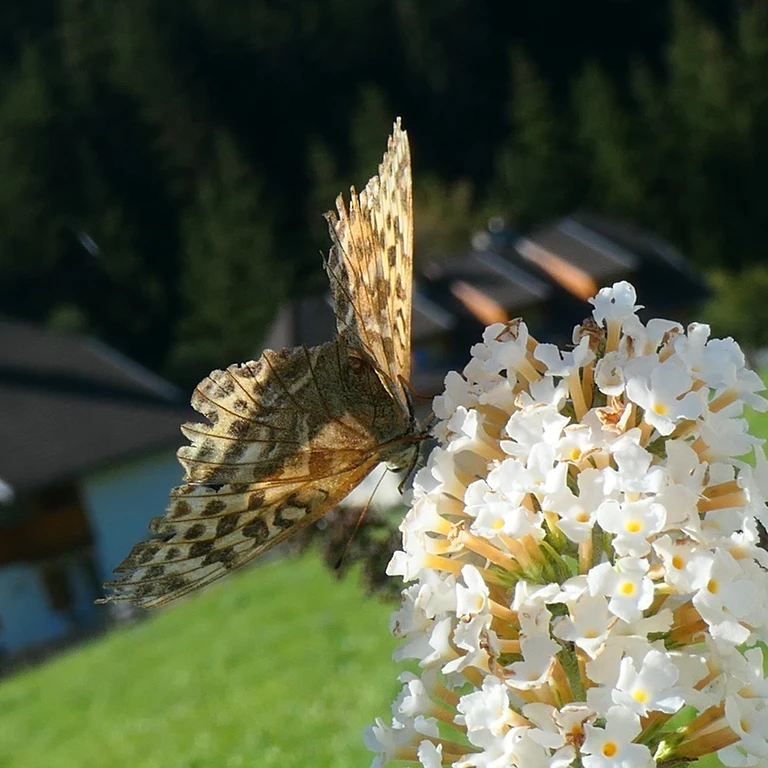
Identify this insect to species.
Argynnis paphia
